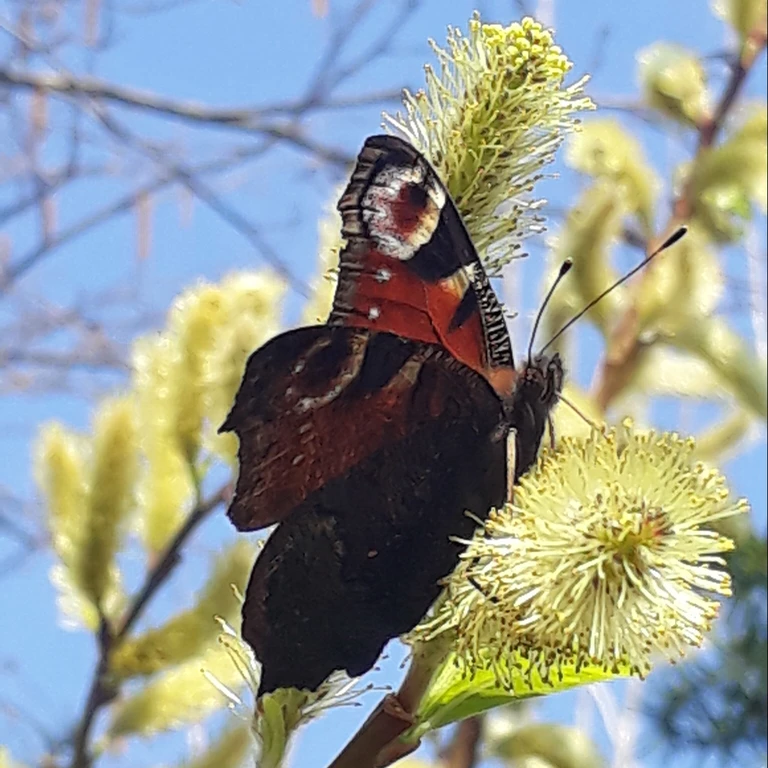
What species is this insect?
Aglais io
